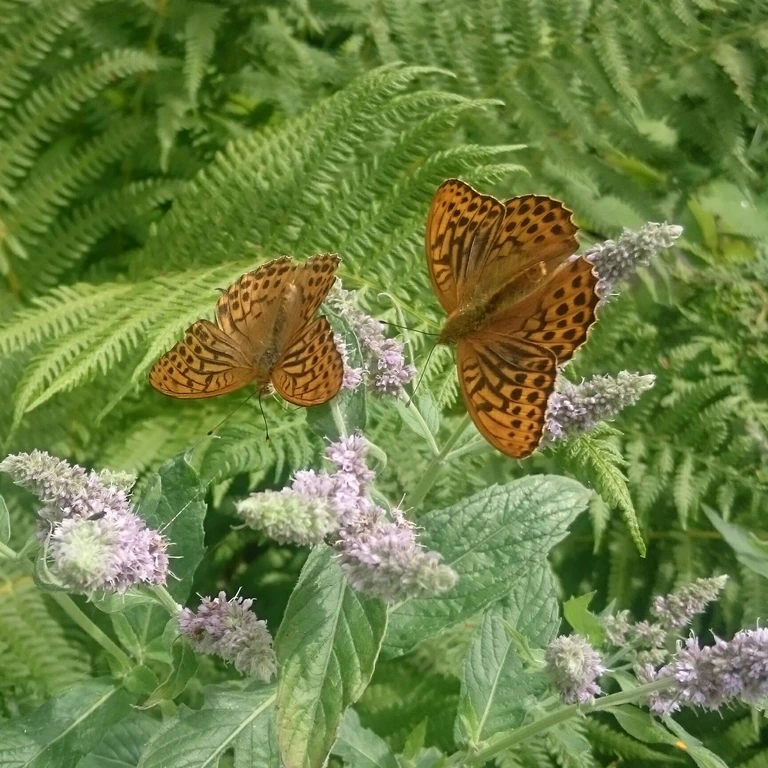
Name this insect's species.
Argynnis paphia
